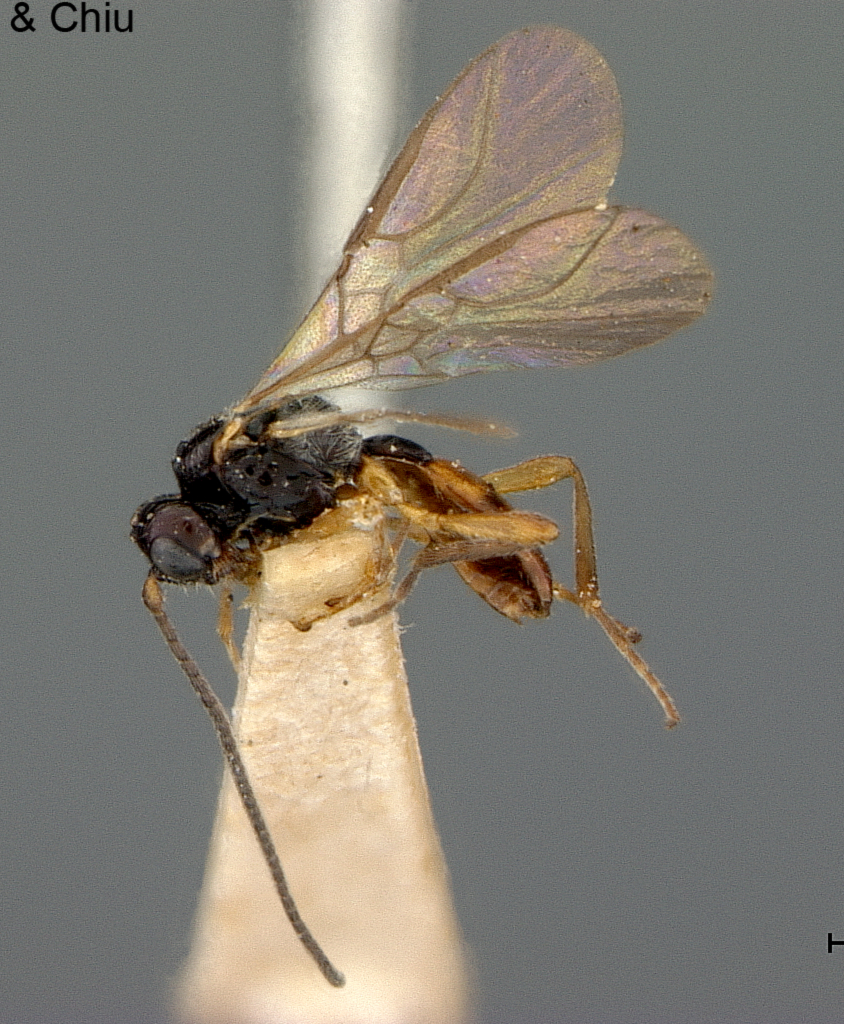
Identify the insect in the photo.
Dacnusa flavocincta
